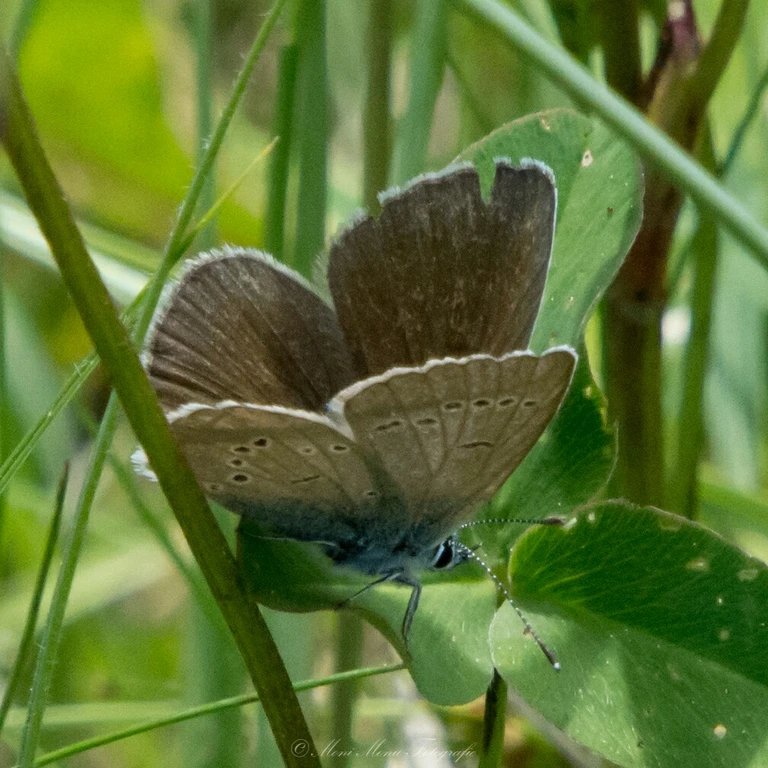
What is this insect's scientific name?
Cyaniris semiargus
